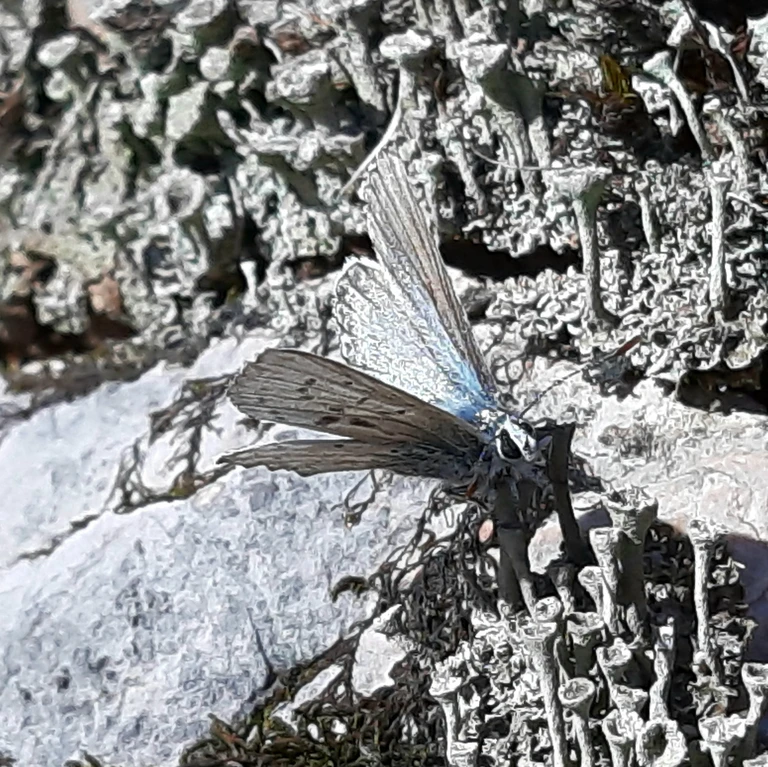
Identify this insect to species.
Lysandra coridon
